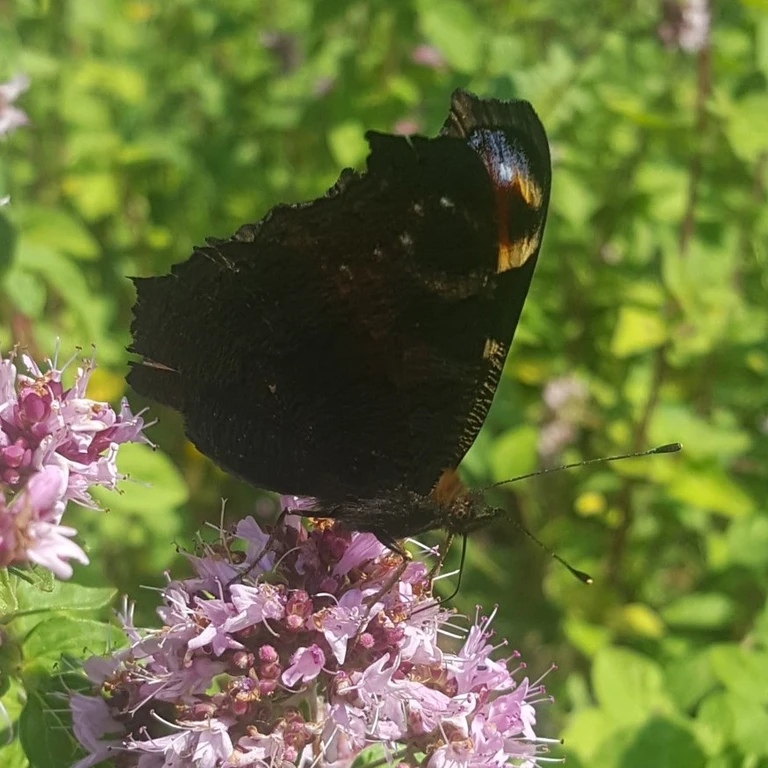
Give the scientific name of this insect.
Aglais io
